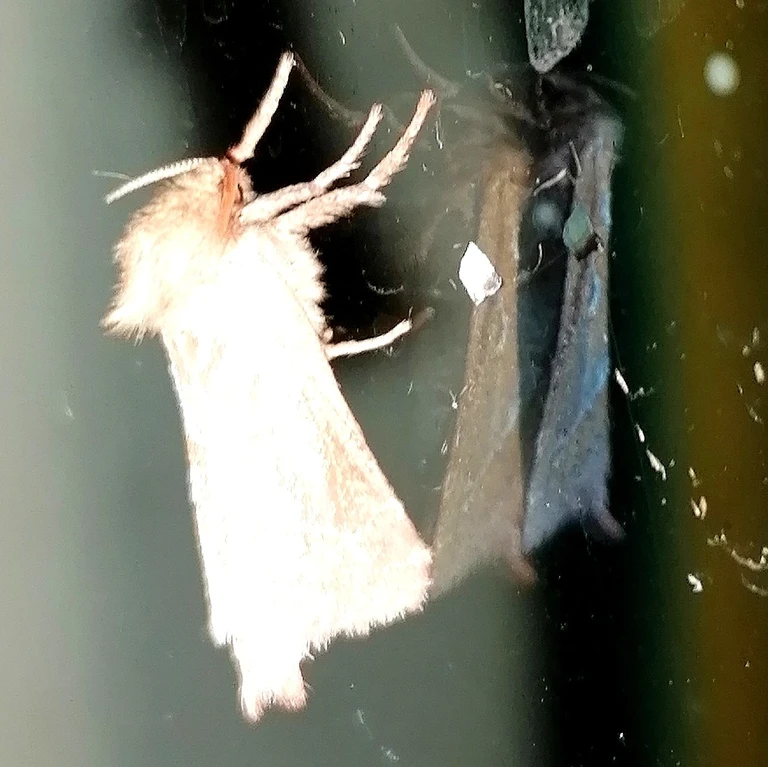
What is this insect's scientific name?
Triodia sylvina
